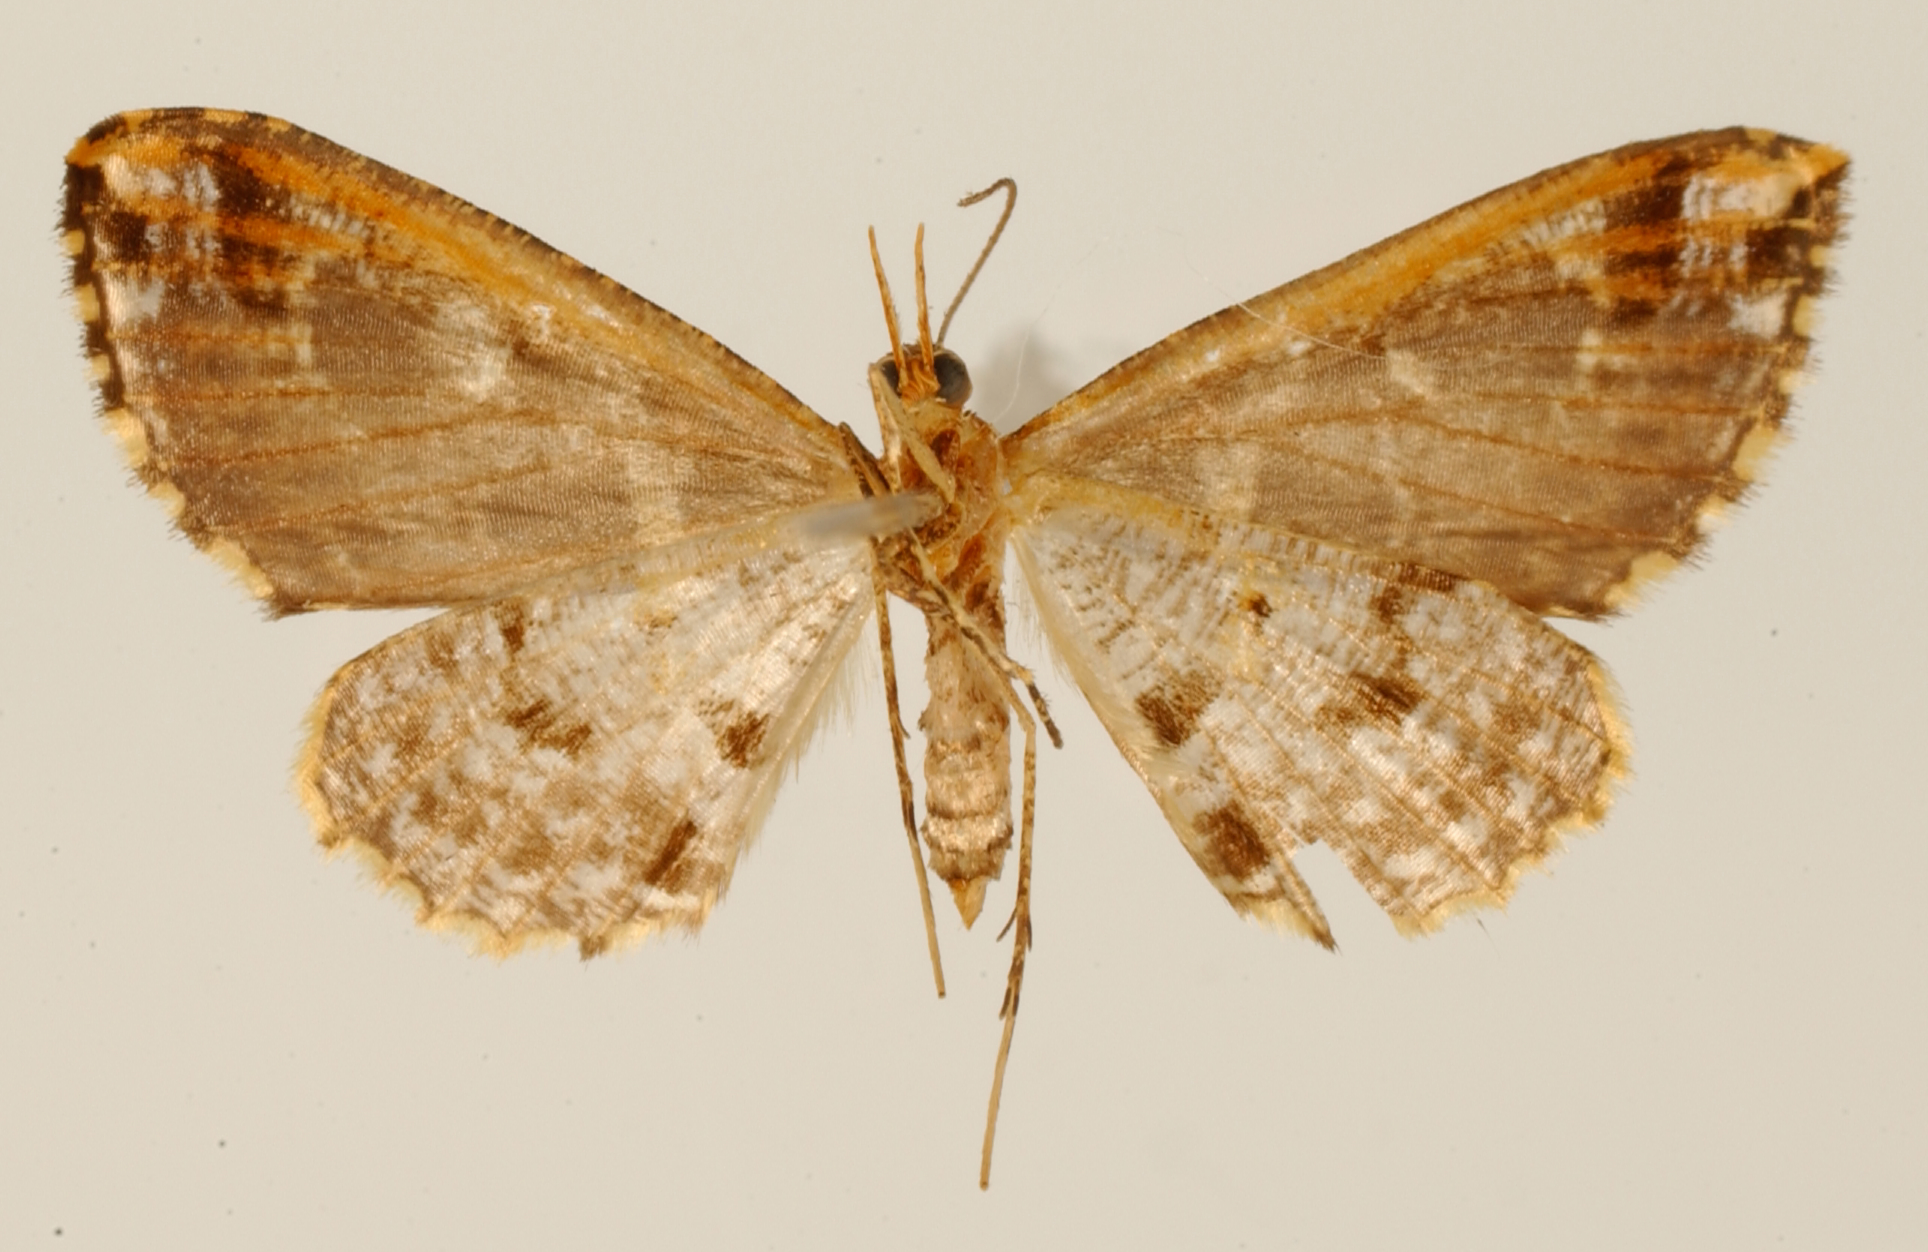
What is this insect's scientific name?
Psaliodes rica
